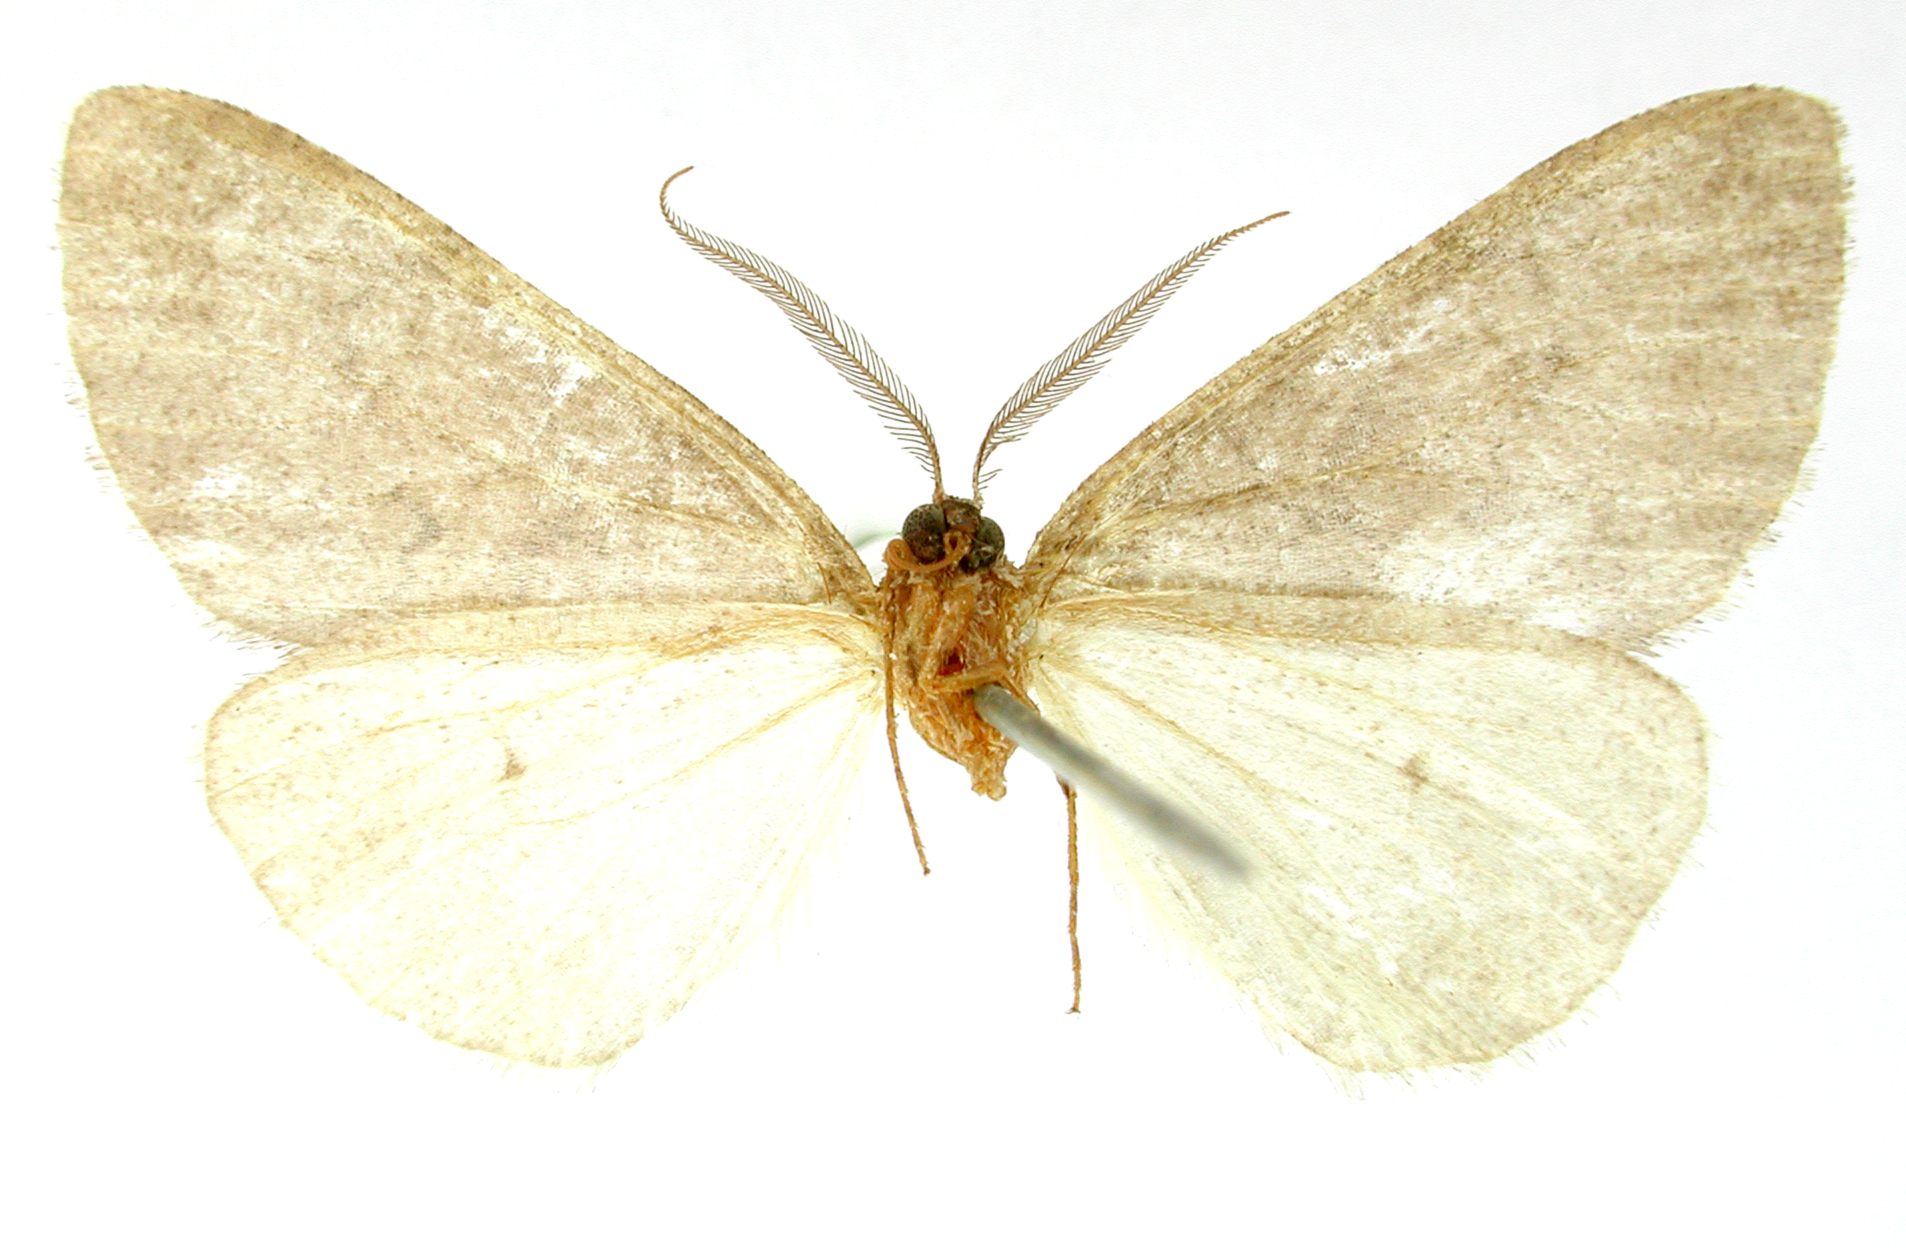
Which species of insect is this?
Boarmia cabira
